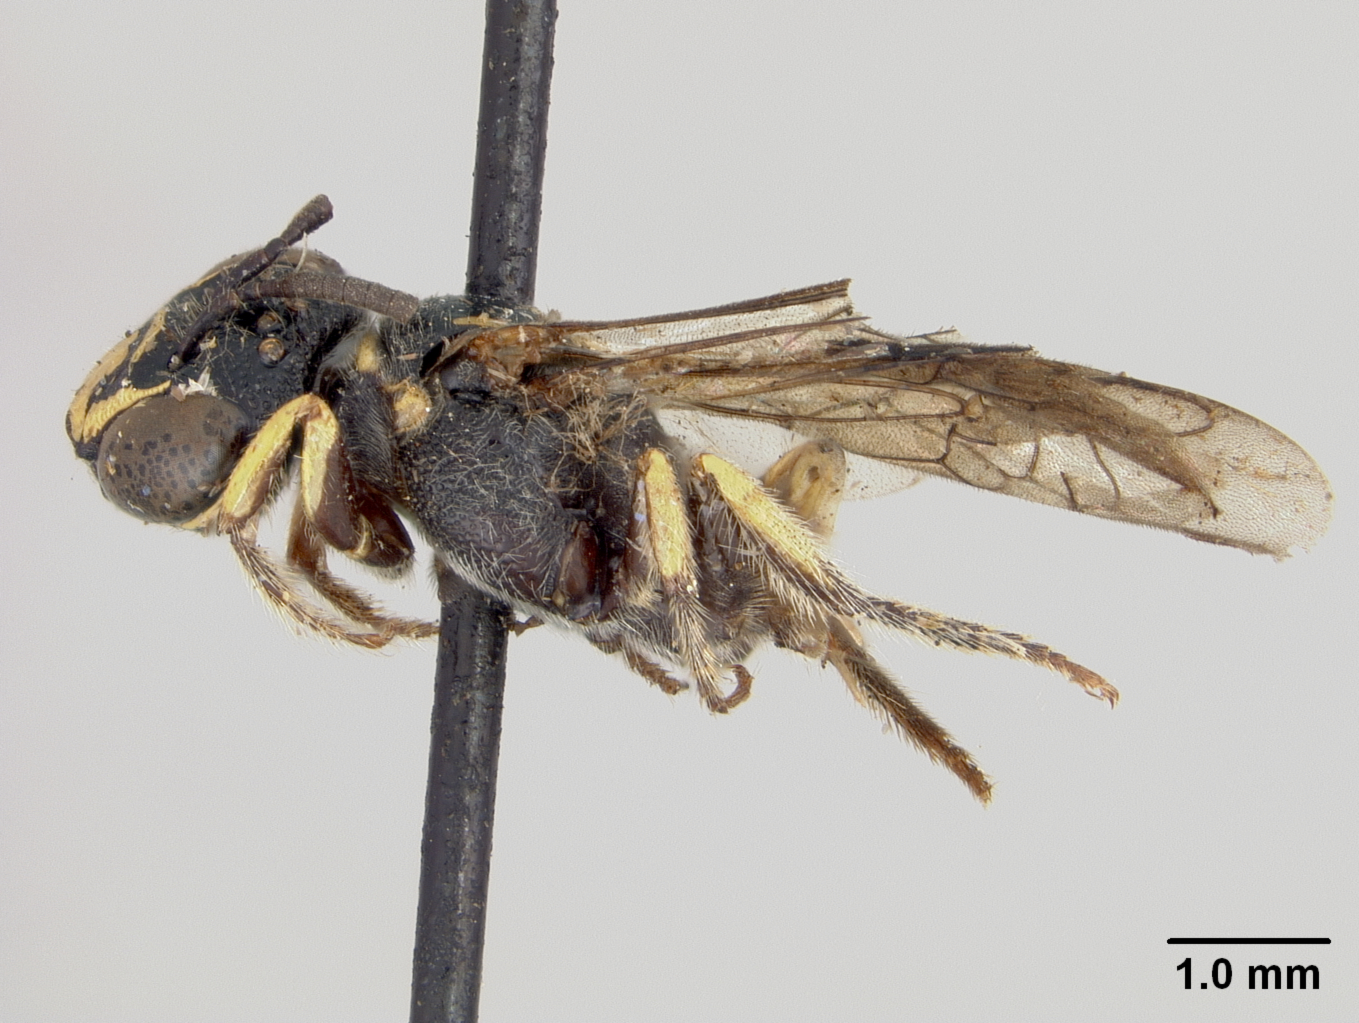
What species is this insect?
Ceratina obtusicauda
